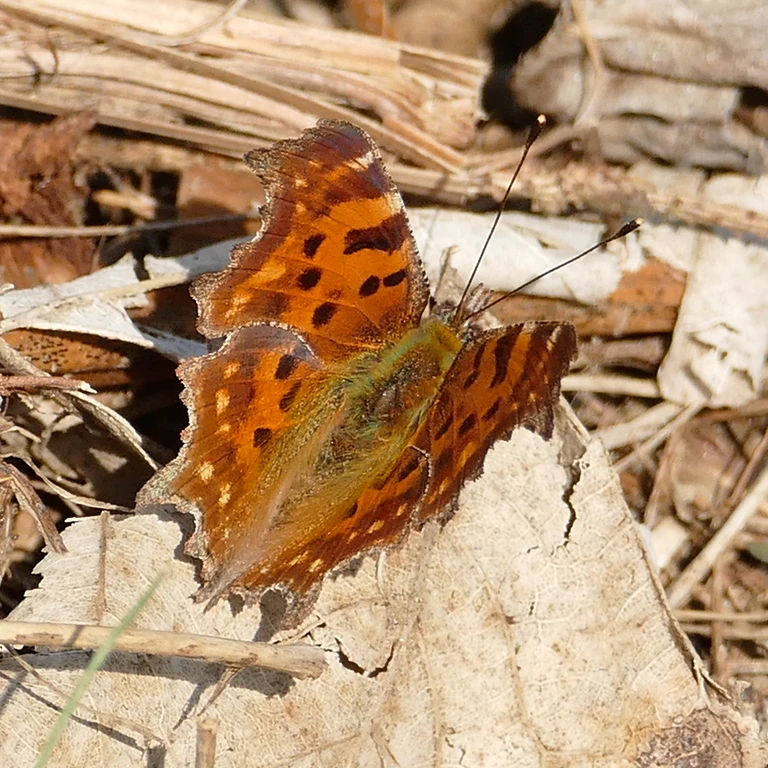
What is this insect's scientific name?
Polygonia c-album
